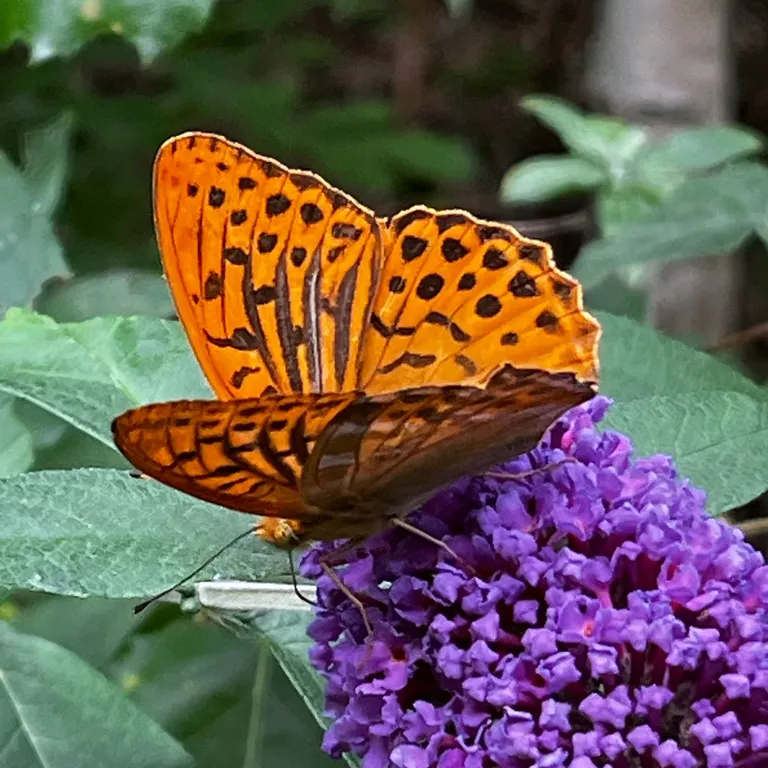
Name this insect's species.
Argynnis paphia
